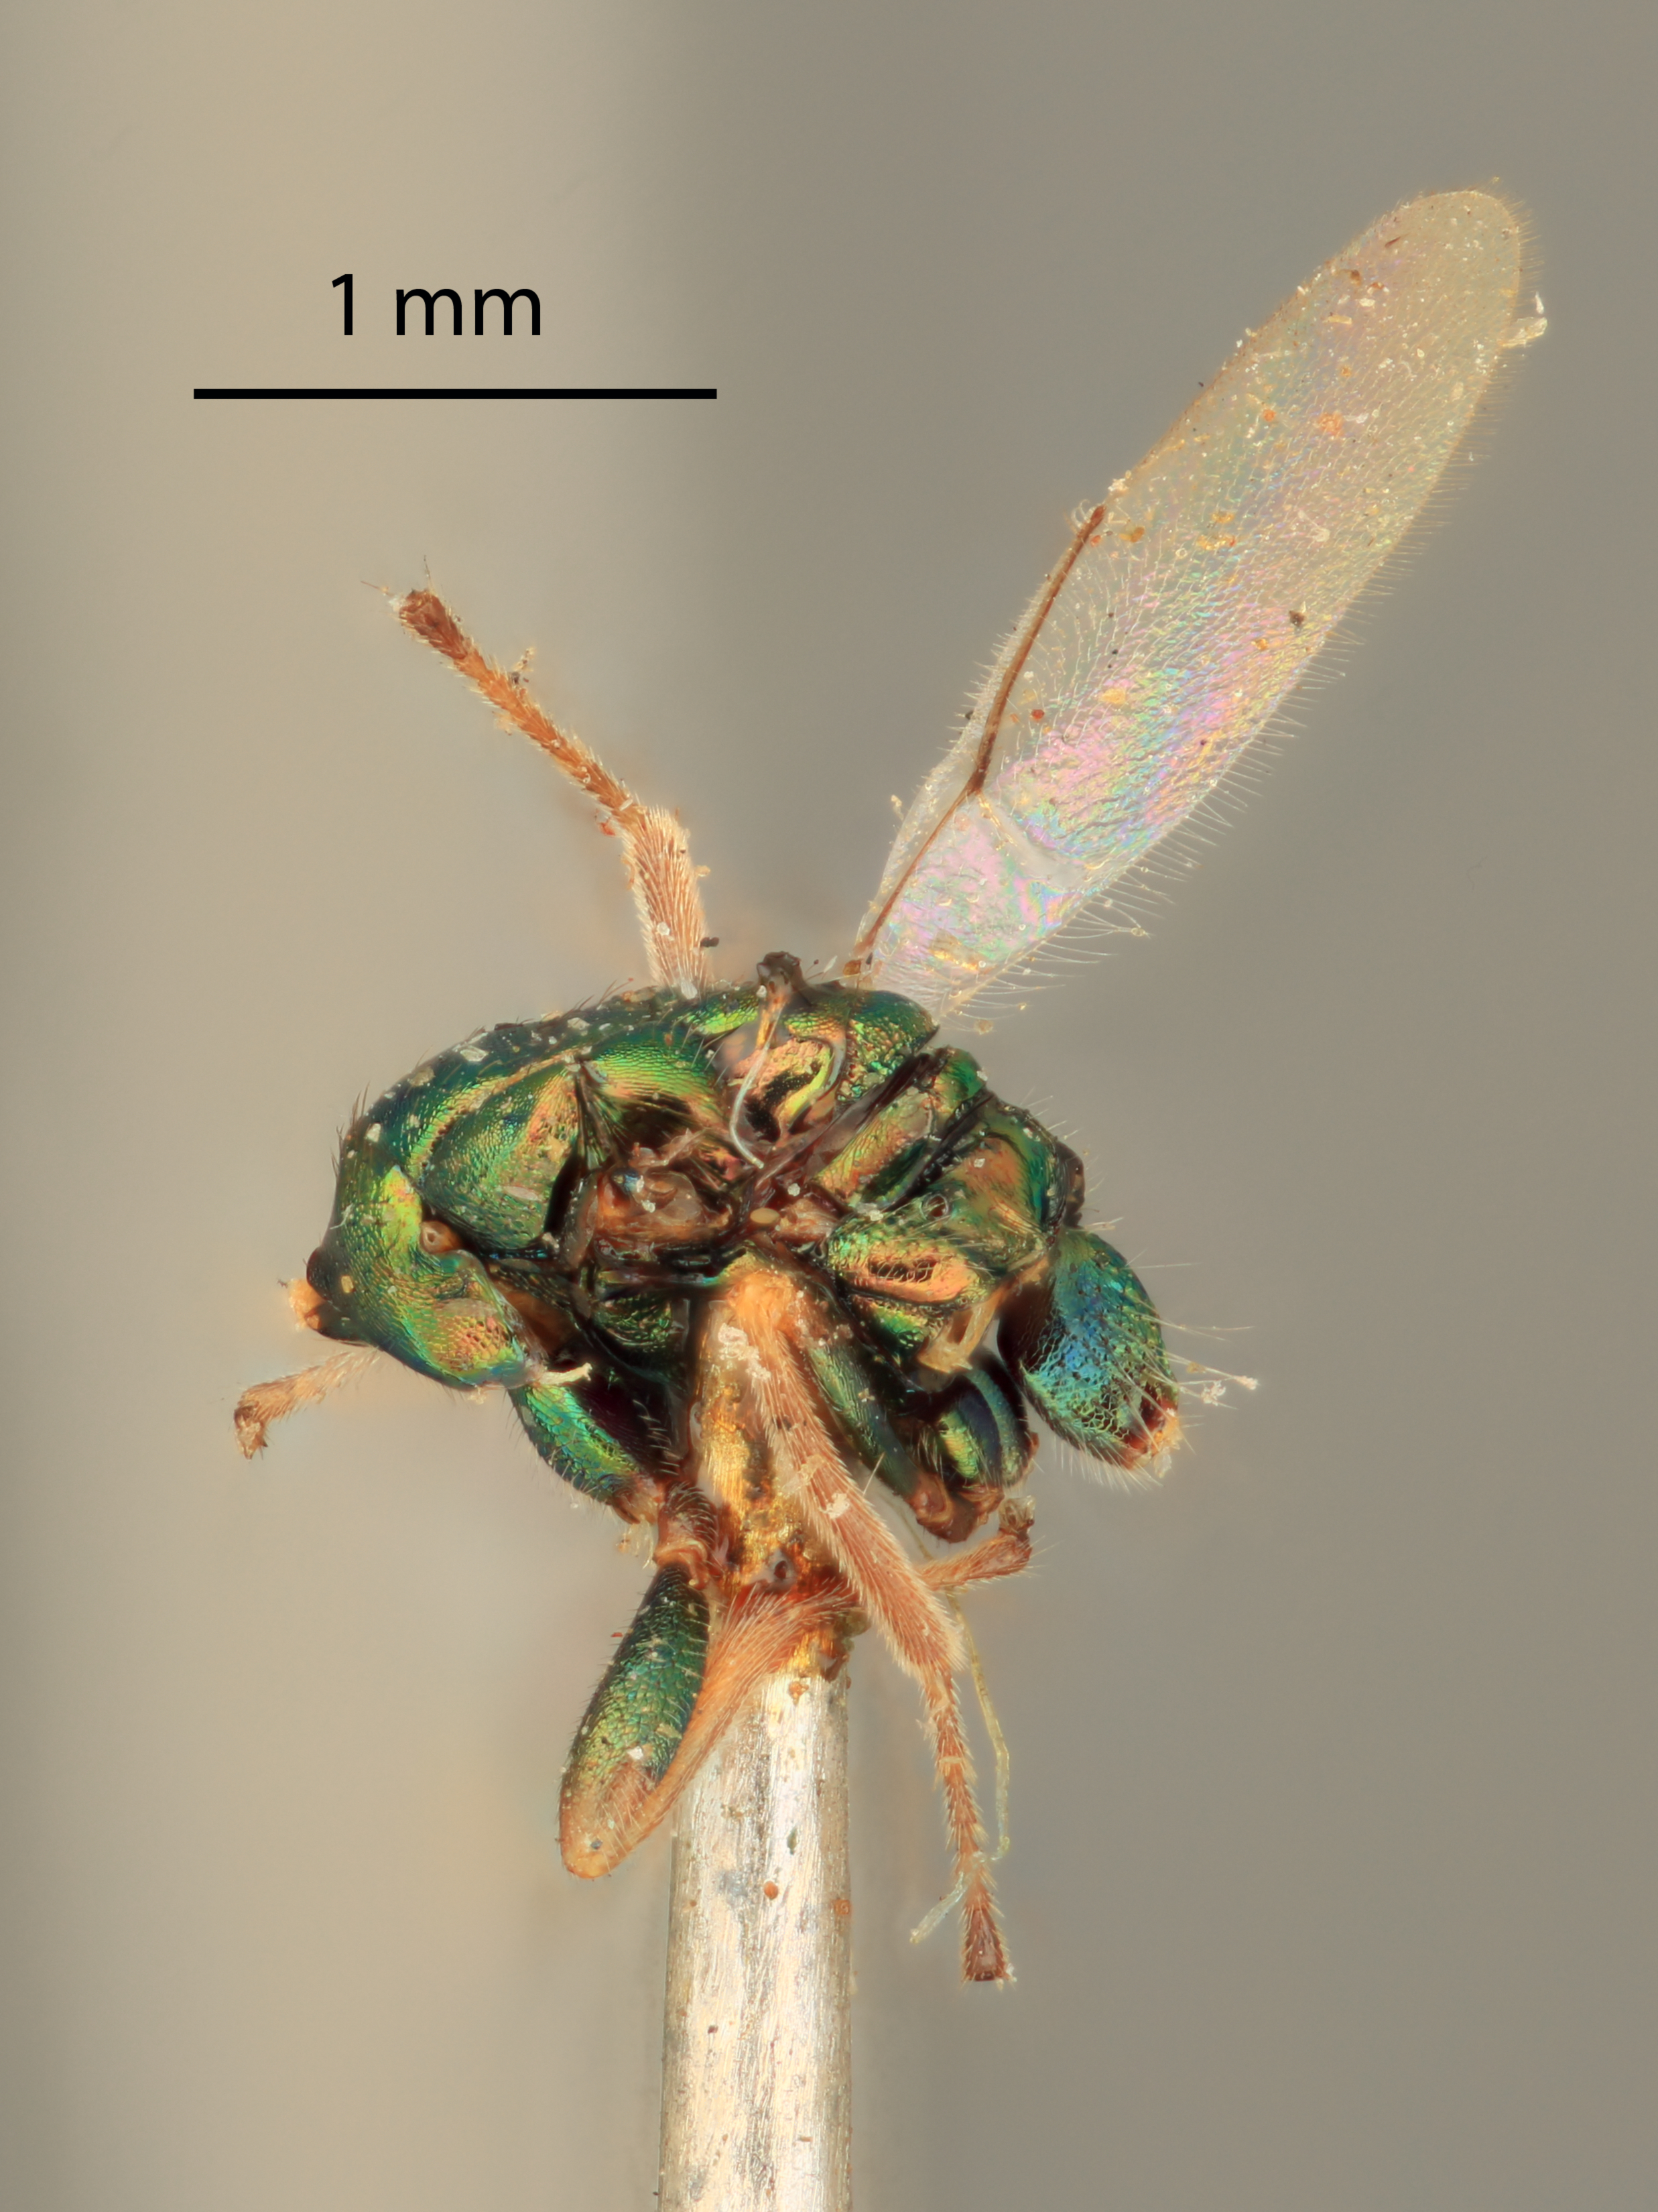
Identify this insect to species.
Lamprotatus conicus
